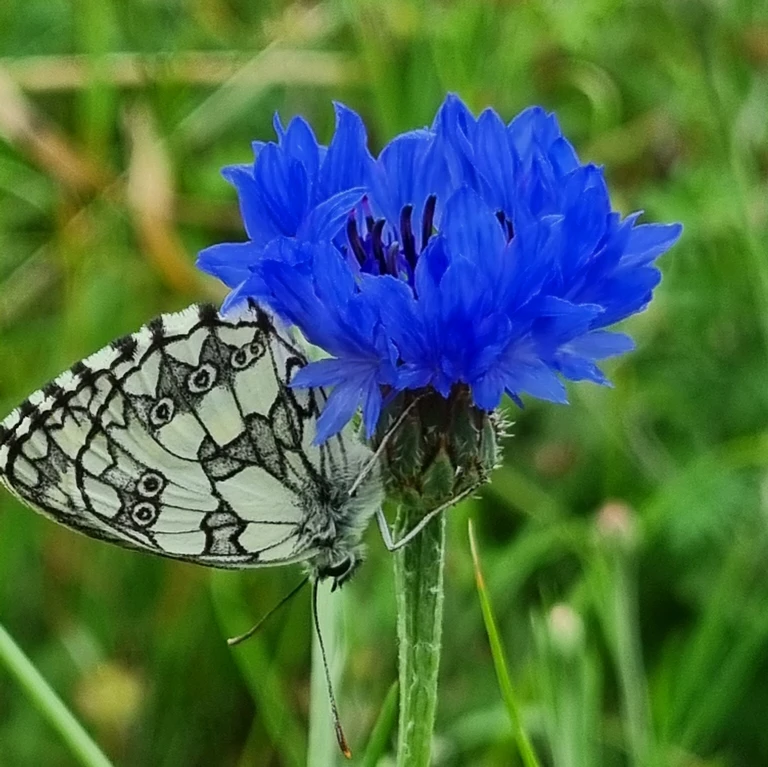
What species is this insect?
Melanargia galathea
